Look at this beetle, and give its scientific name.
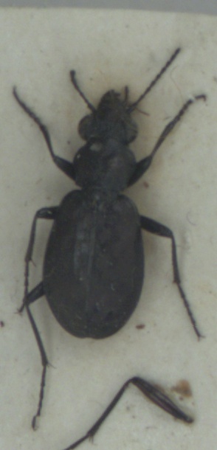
Elaphrus lapponicus
